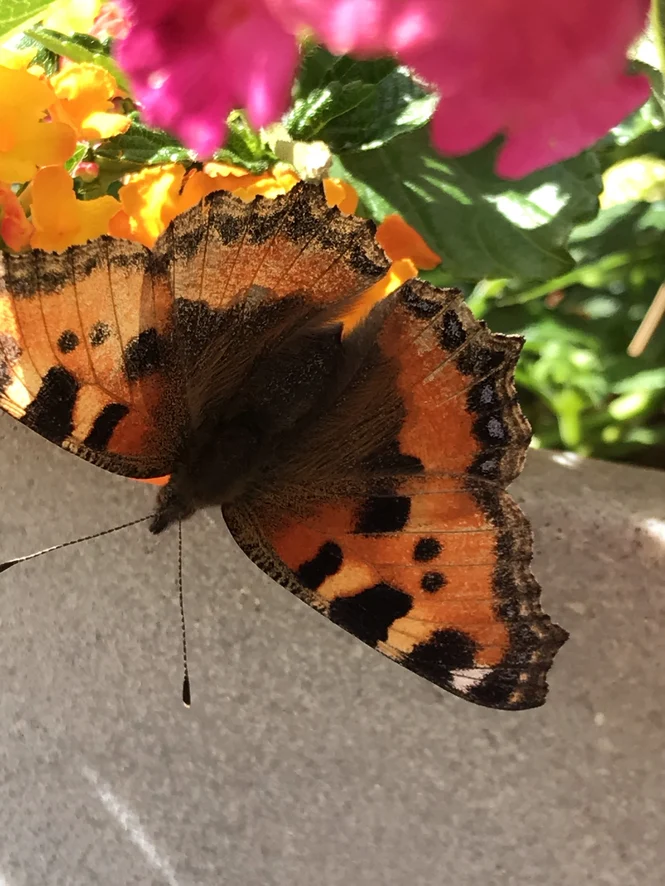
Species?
Aglais urticae
